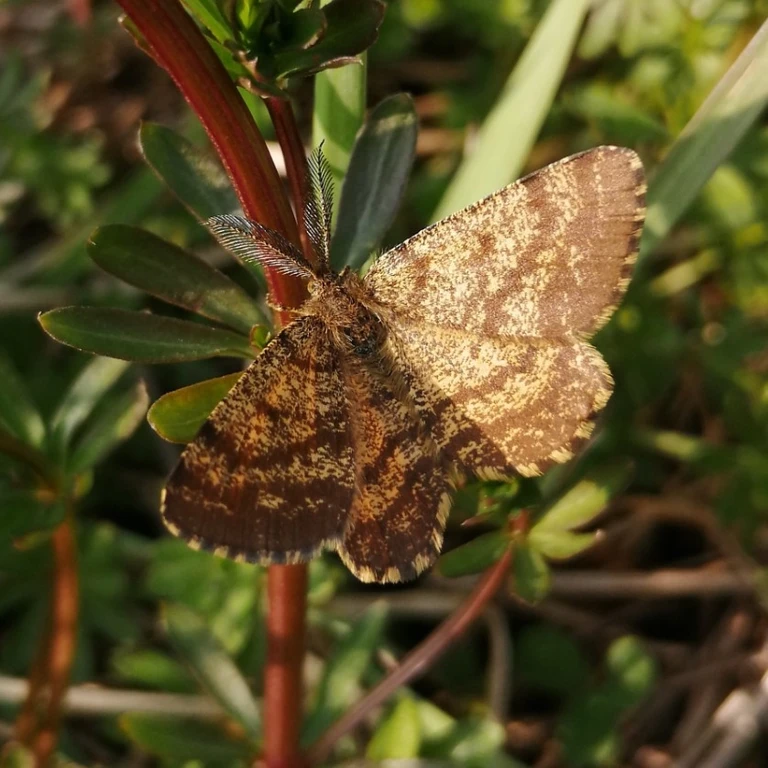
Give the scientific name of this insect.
Ematurga atomaria
